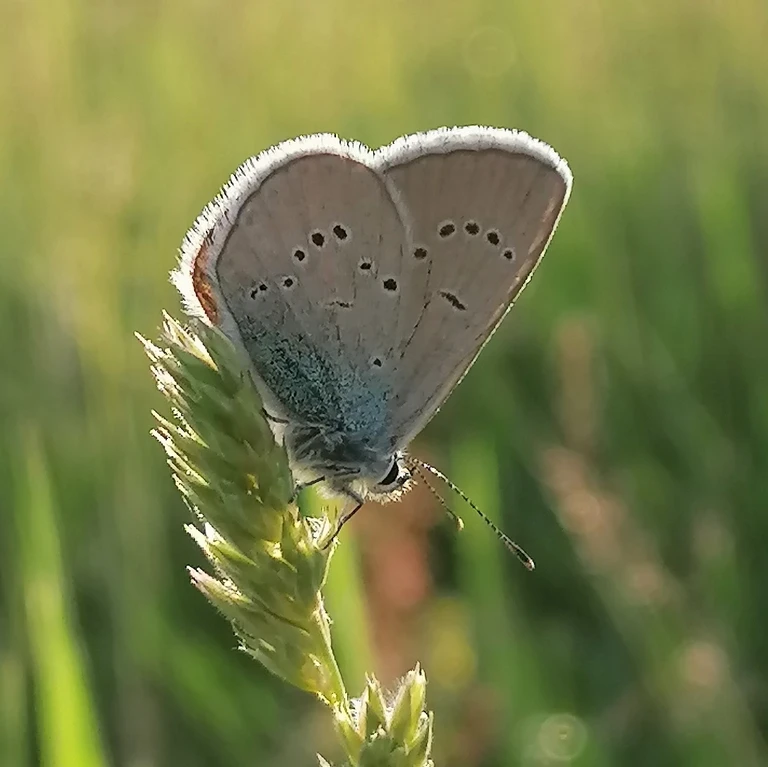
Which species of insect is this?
Cyaniris semiargus
